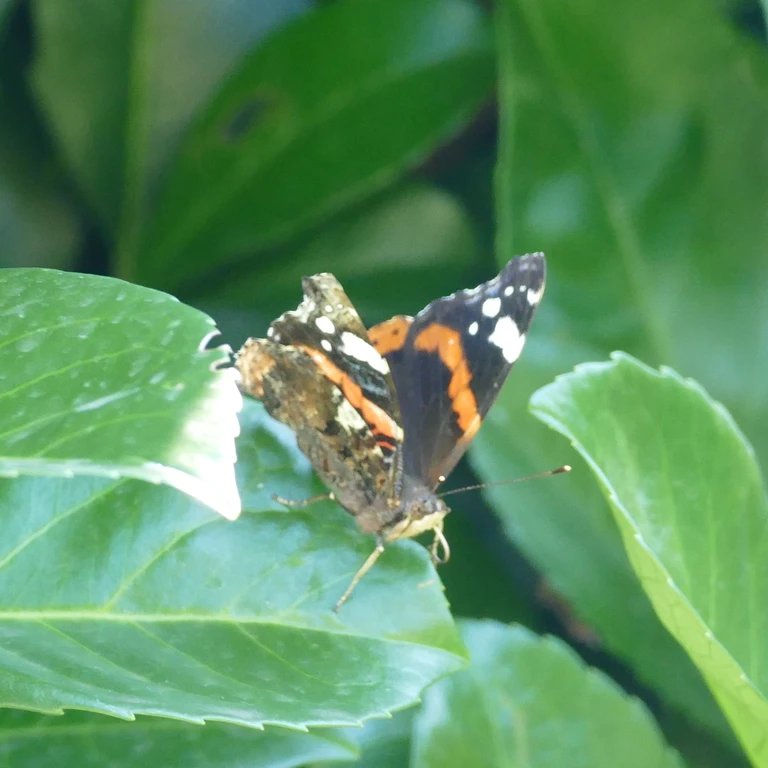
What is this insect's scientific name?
Vanessa atalanta
